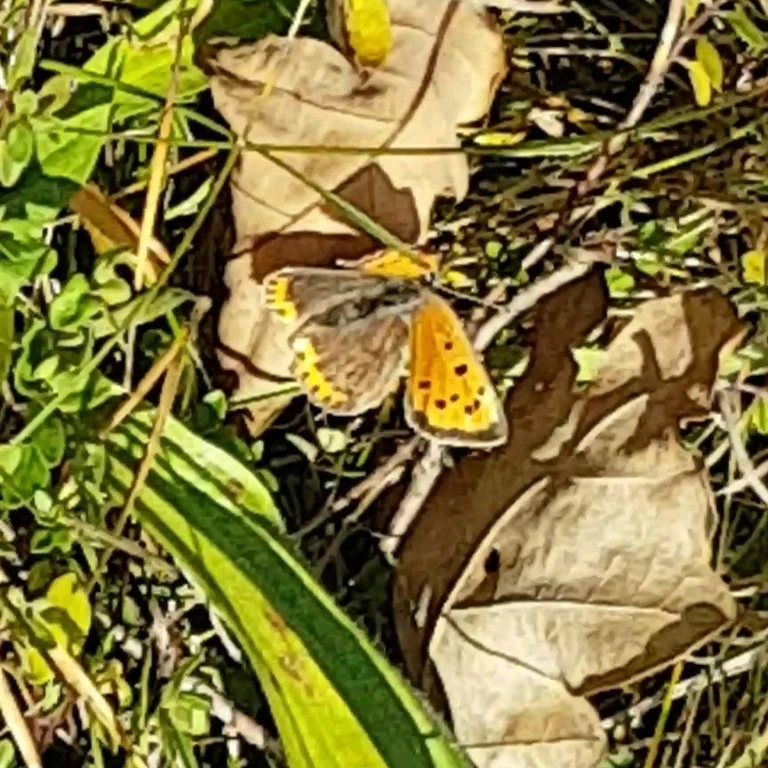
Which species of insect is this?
Lycaena phlaeas
